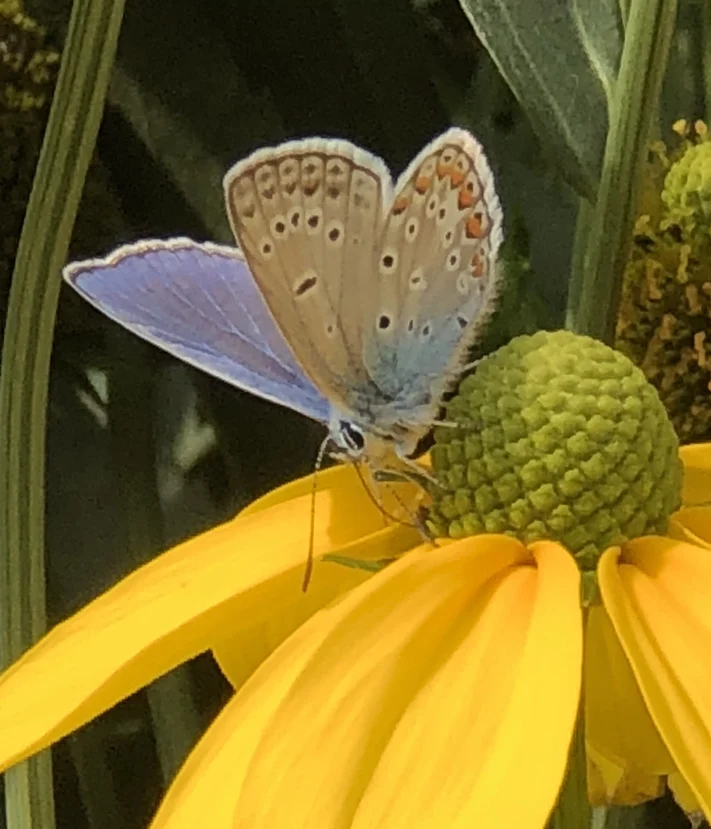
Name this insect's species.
Polyommatus icarus
